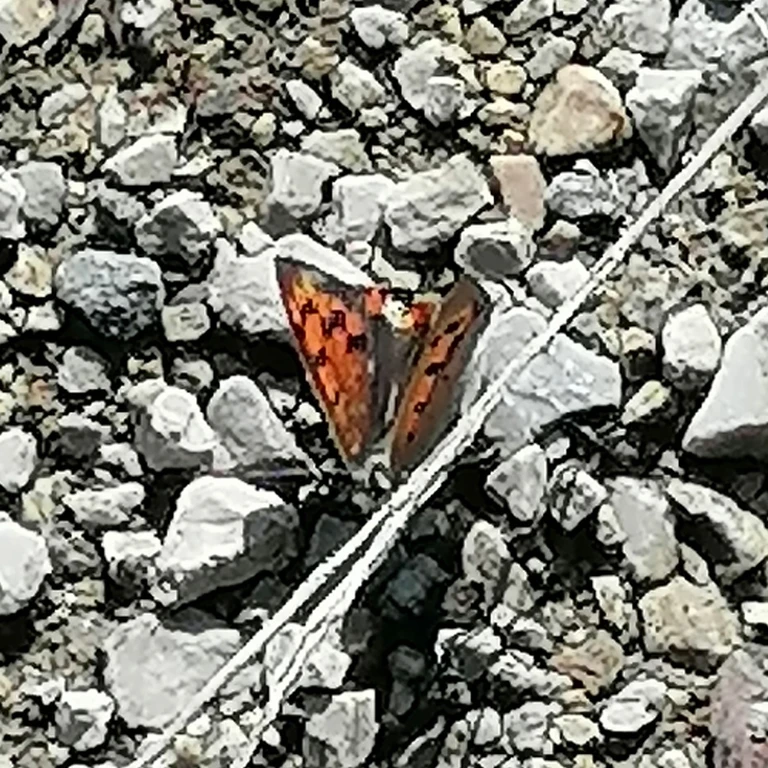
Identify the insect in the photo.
Lycaena phlaeas
